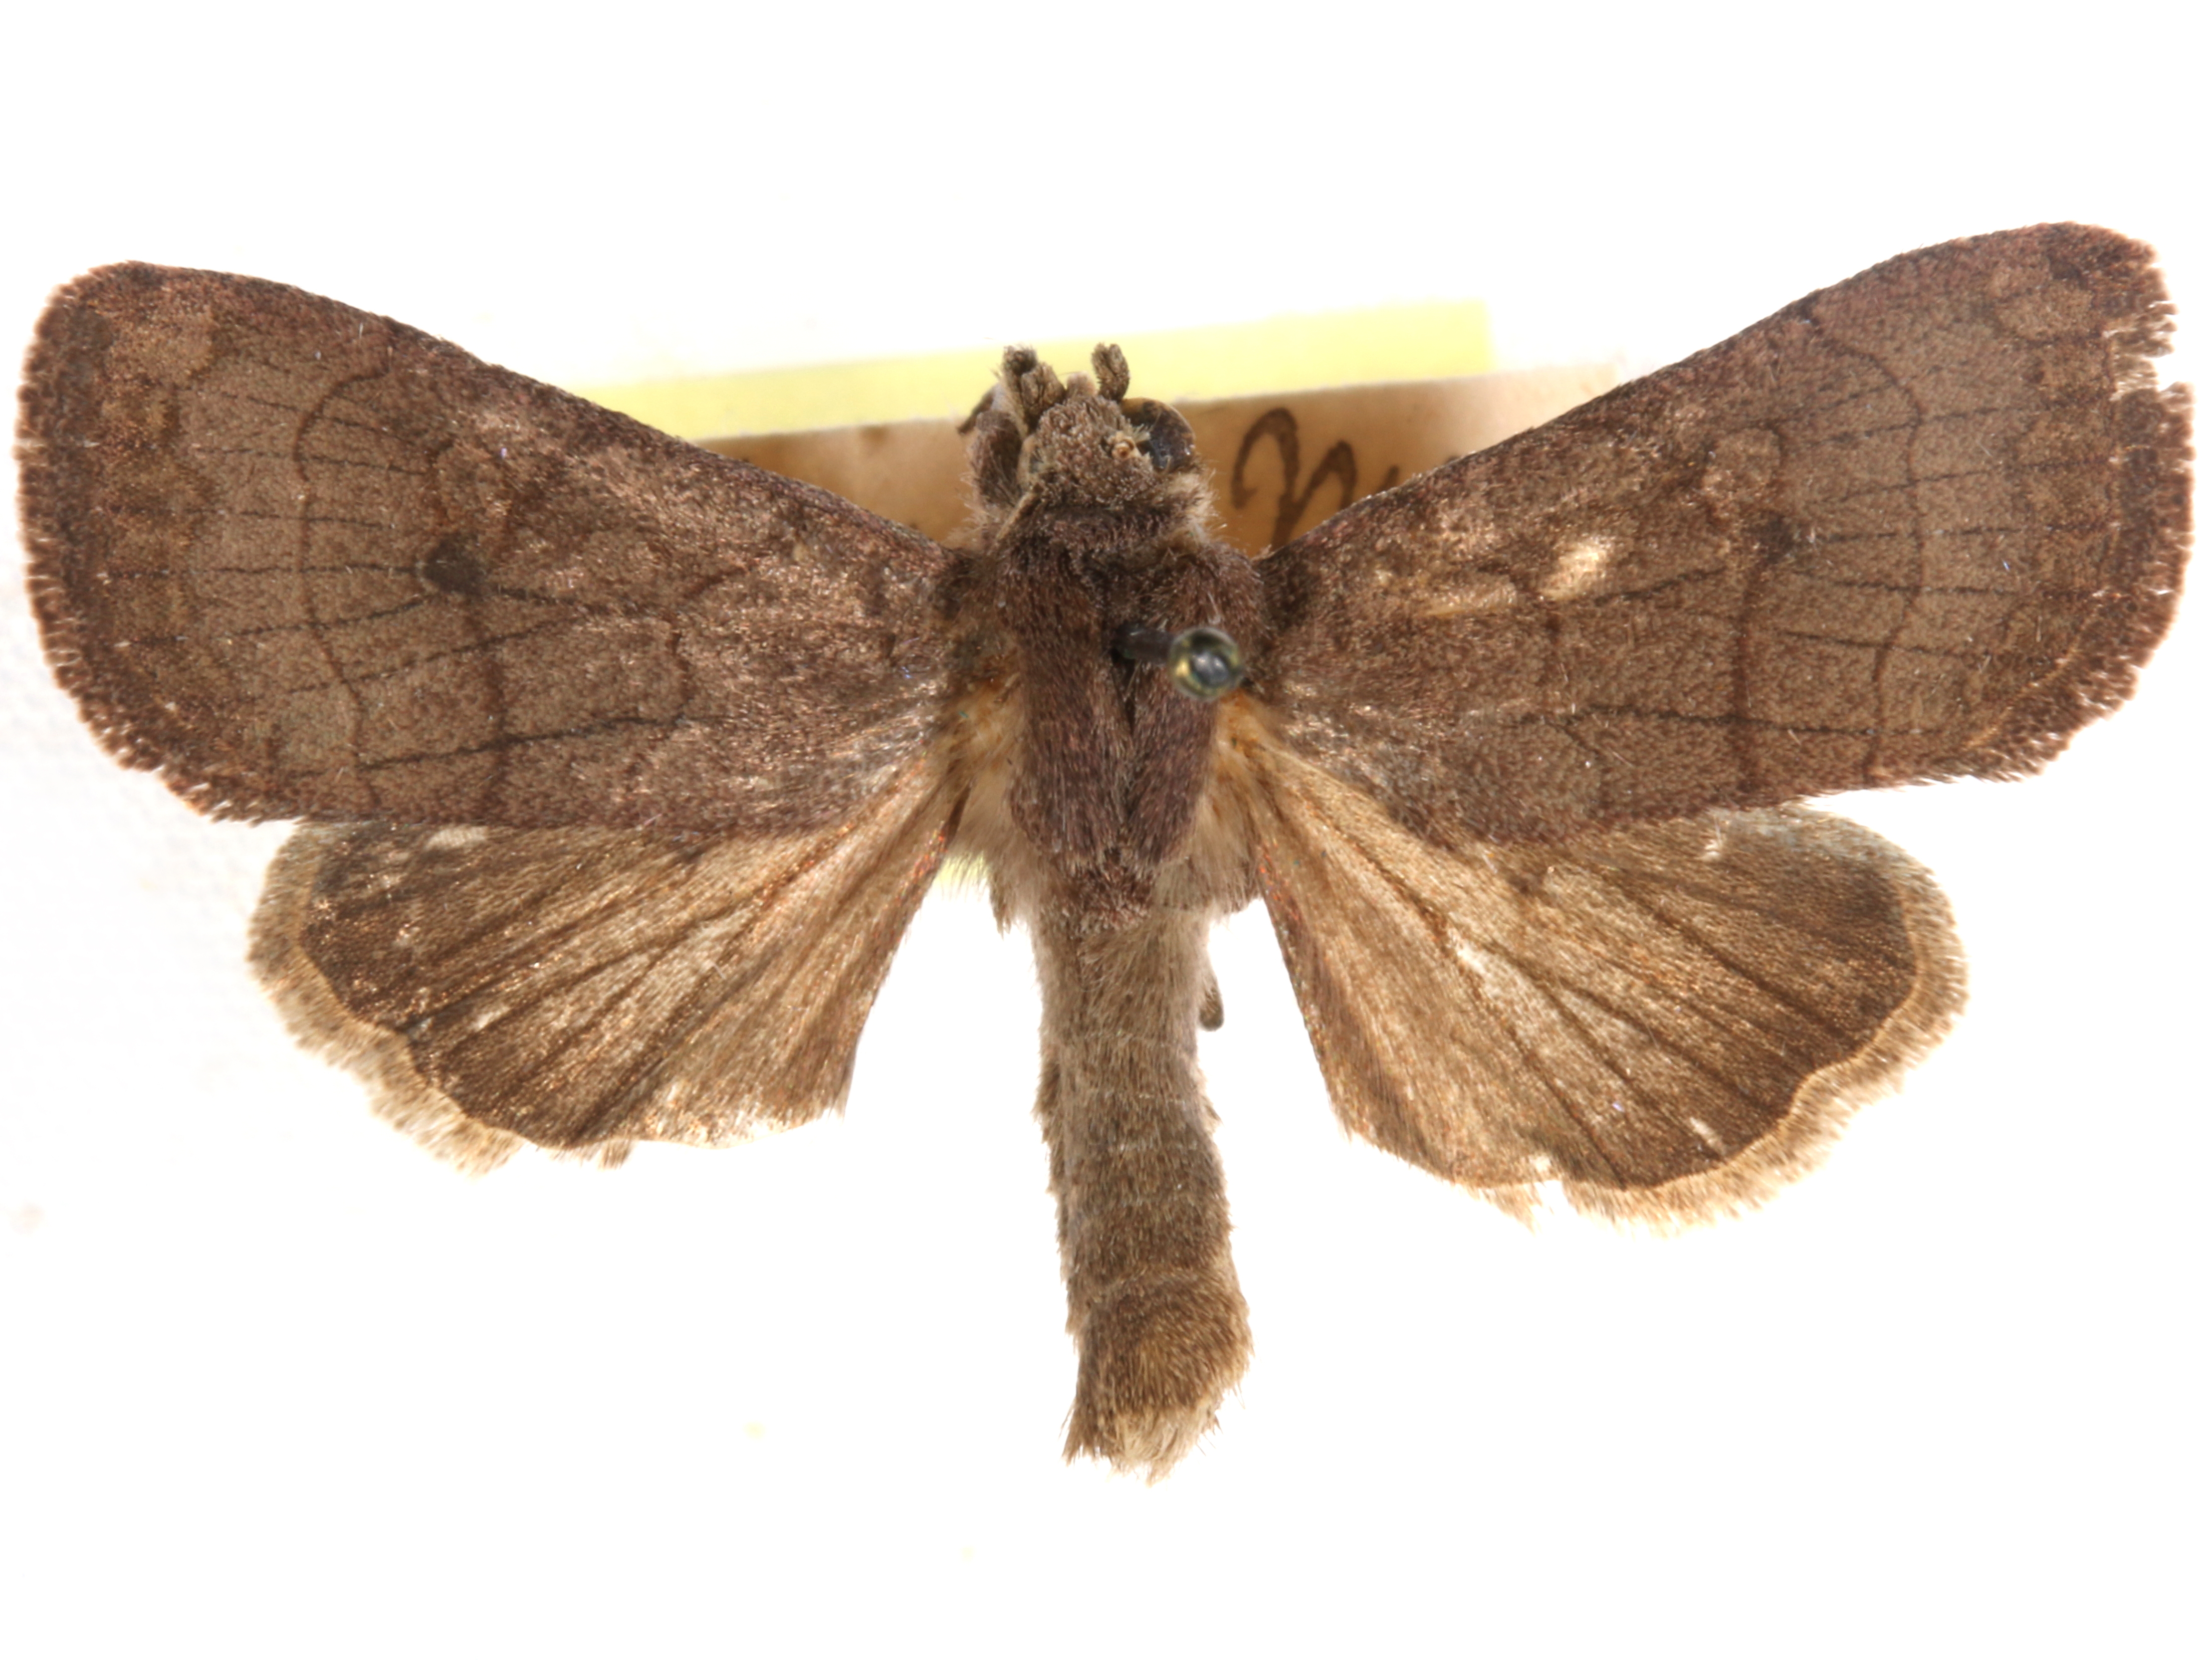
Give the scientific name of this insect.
Trichoclea variata
